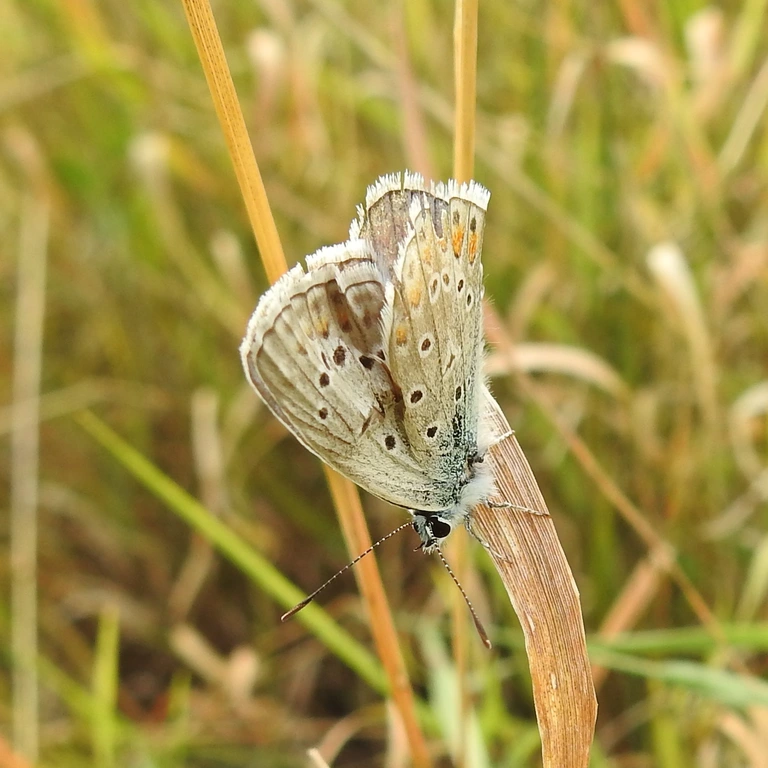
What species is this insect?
Polyommatus icarus
